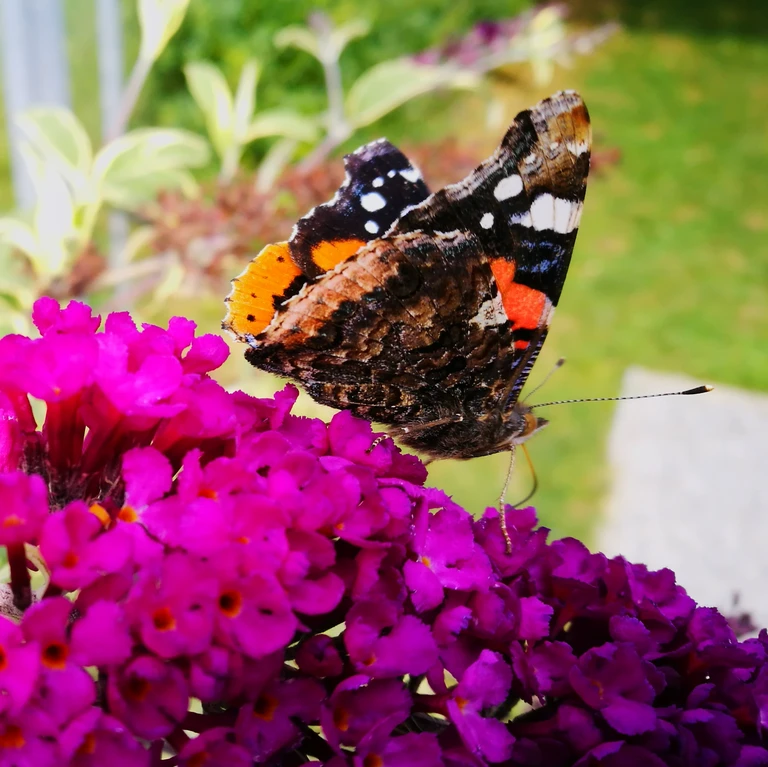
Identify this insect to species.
Vanessa atalanta
